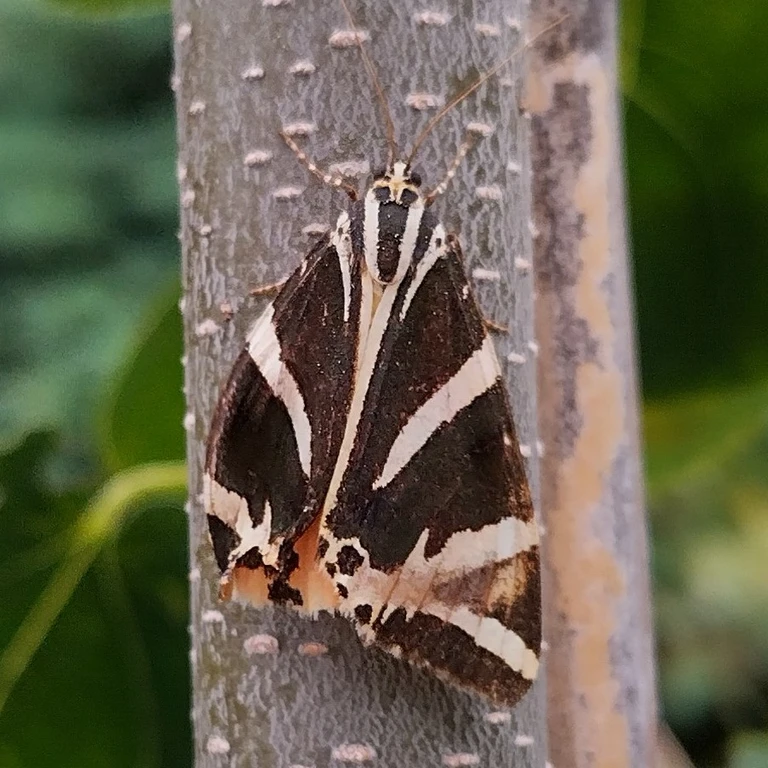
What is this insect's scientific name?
Euplagia quadripunctaria
